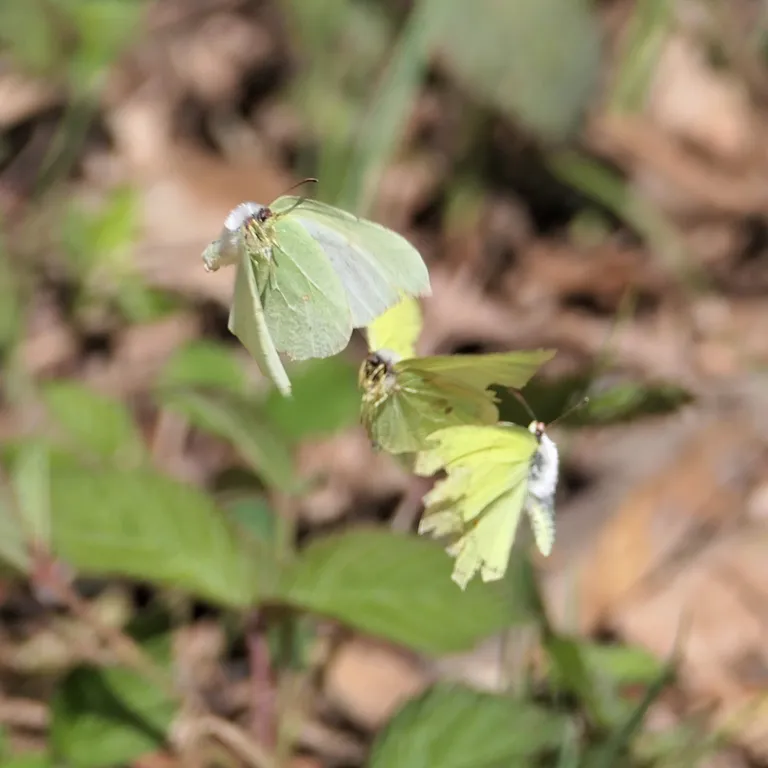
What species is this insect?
Gonepteryx rhamni
